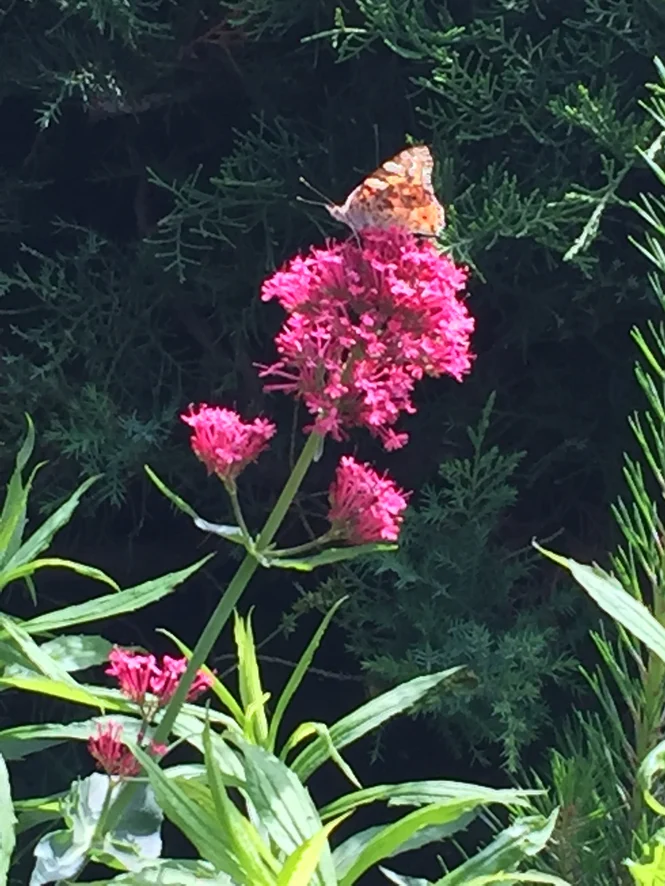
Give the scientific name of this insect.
Vanessa cardui
